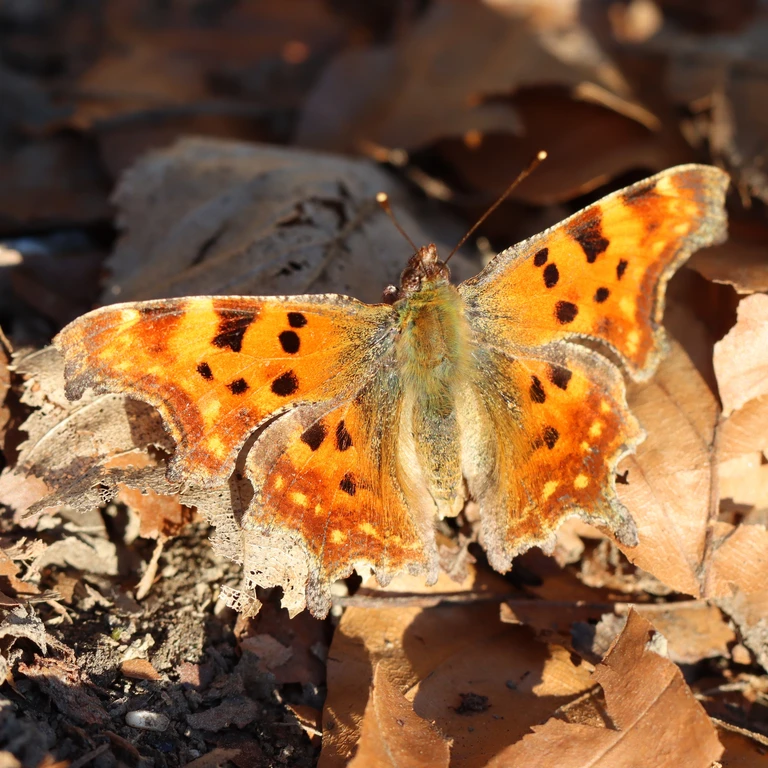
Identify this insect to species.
Polygonia c-album
